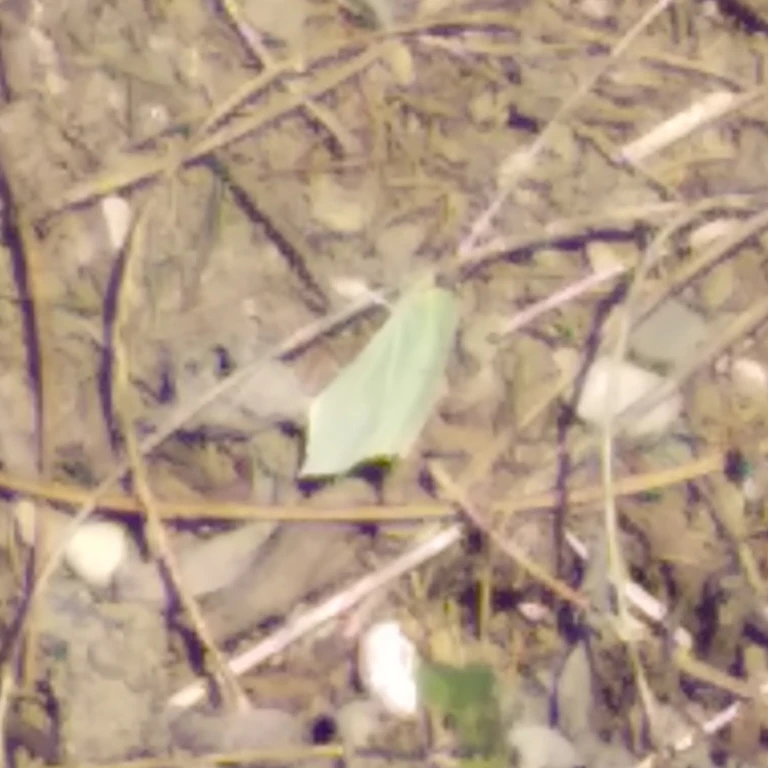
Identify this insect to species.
Gonepteryx rhamni
